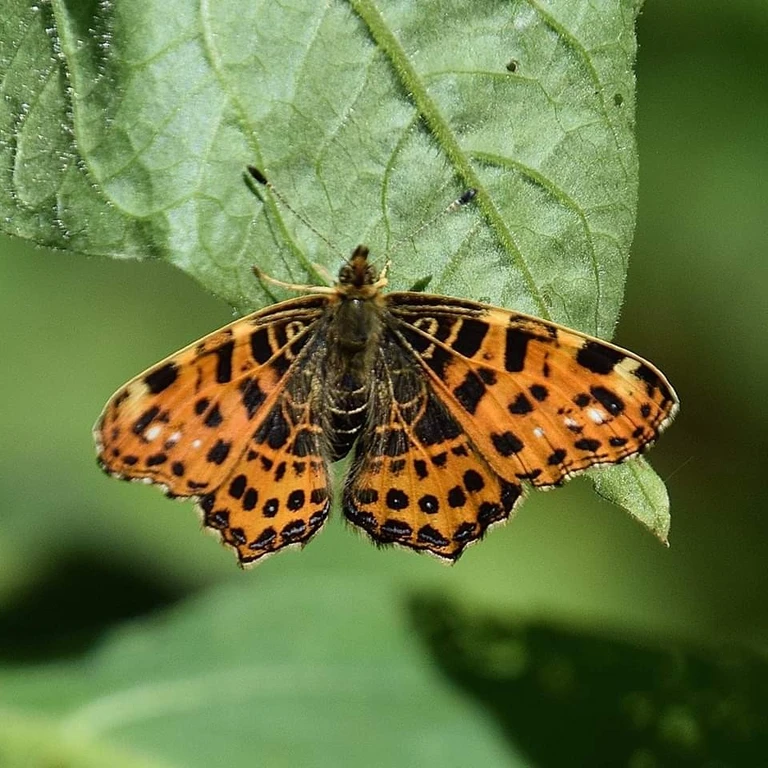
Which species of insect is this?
Araschnia levana
